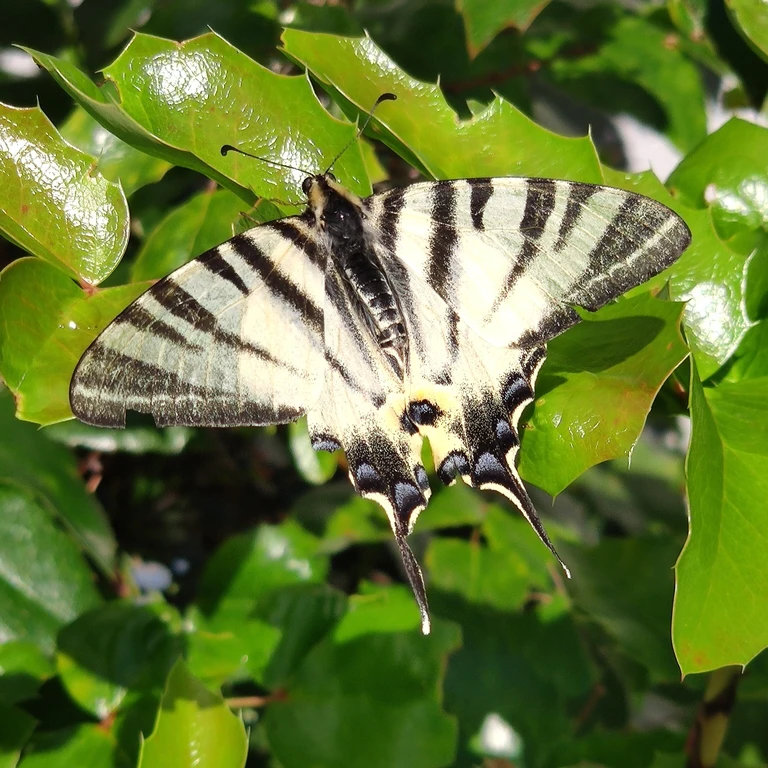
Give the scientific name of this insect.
Iphiclides podalirius
